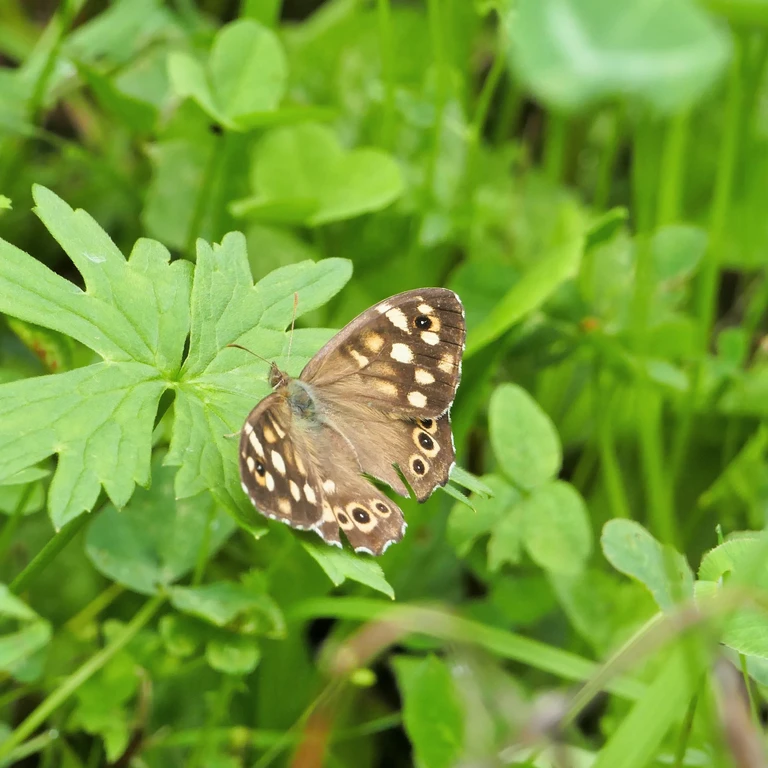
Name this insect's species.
Pararge aegeria
